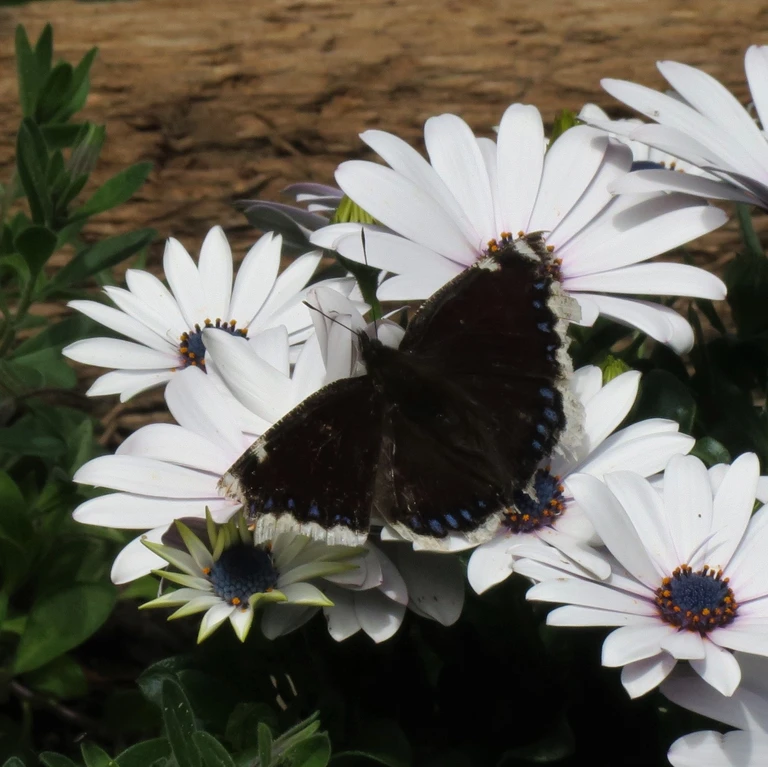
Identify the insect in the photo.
Nymphalis antiopa
